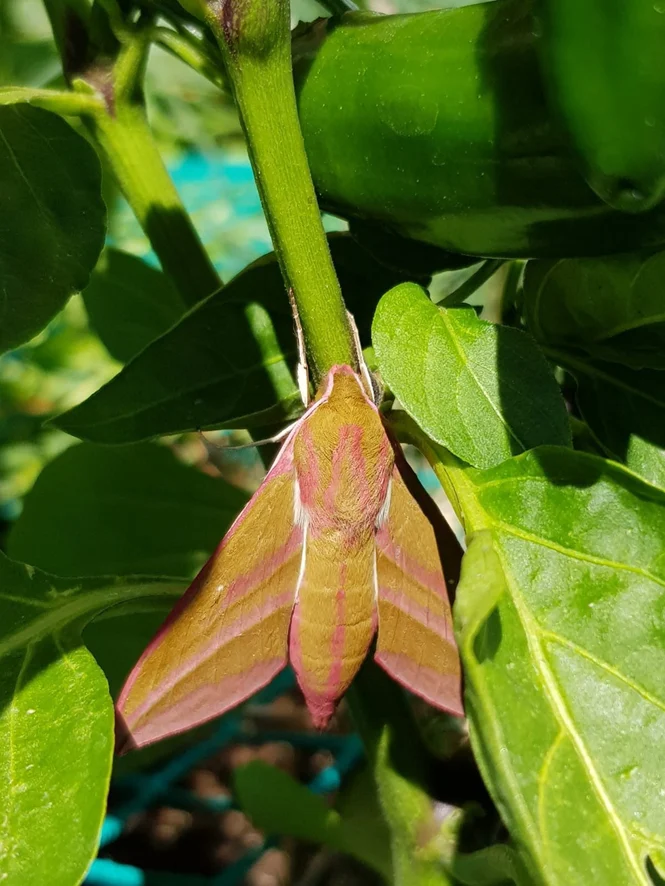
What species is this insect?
Deilephila elpenor
